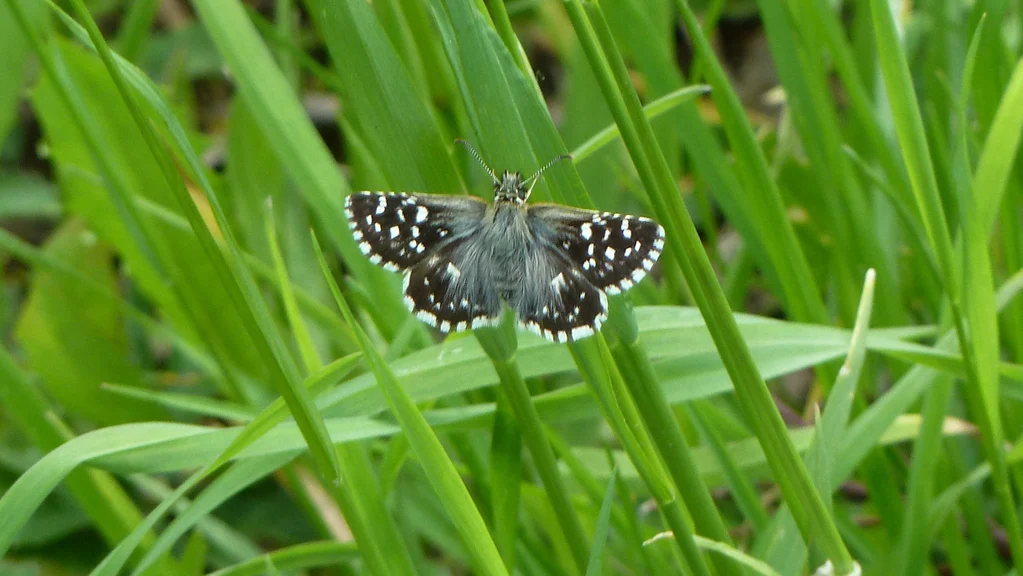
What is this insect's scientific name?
Pyrgus malvae
